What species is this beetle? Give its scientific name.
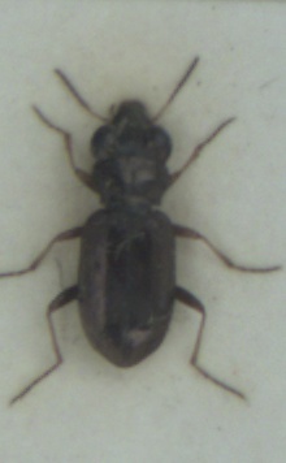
Notiophilus rufipes
